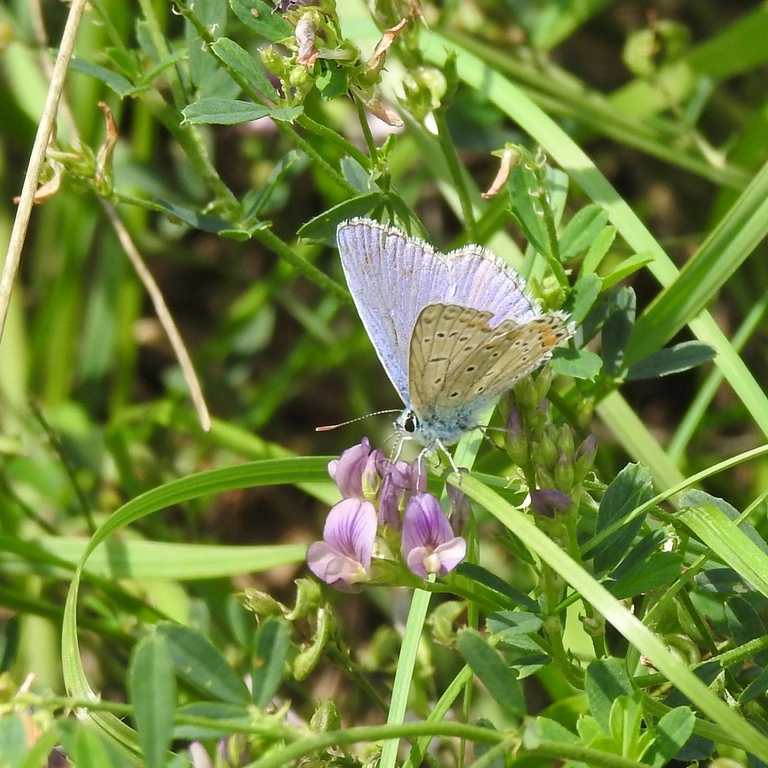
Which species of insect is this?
Polyommatus icarus
